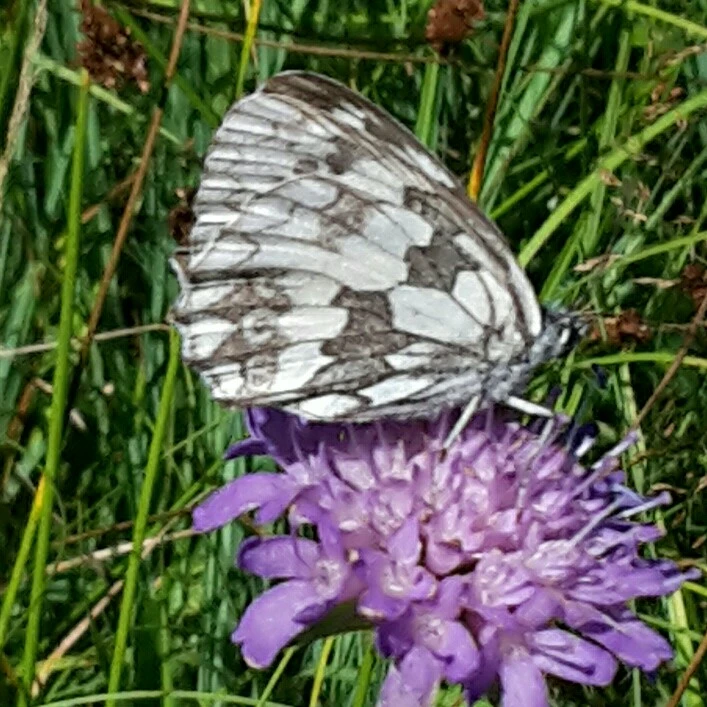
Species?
Melanargia galathea
